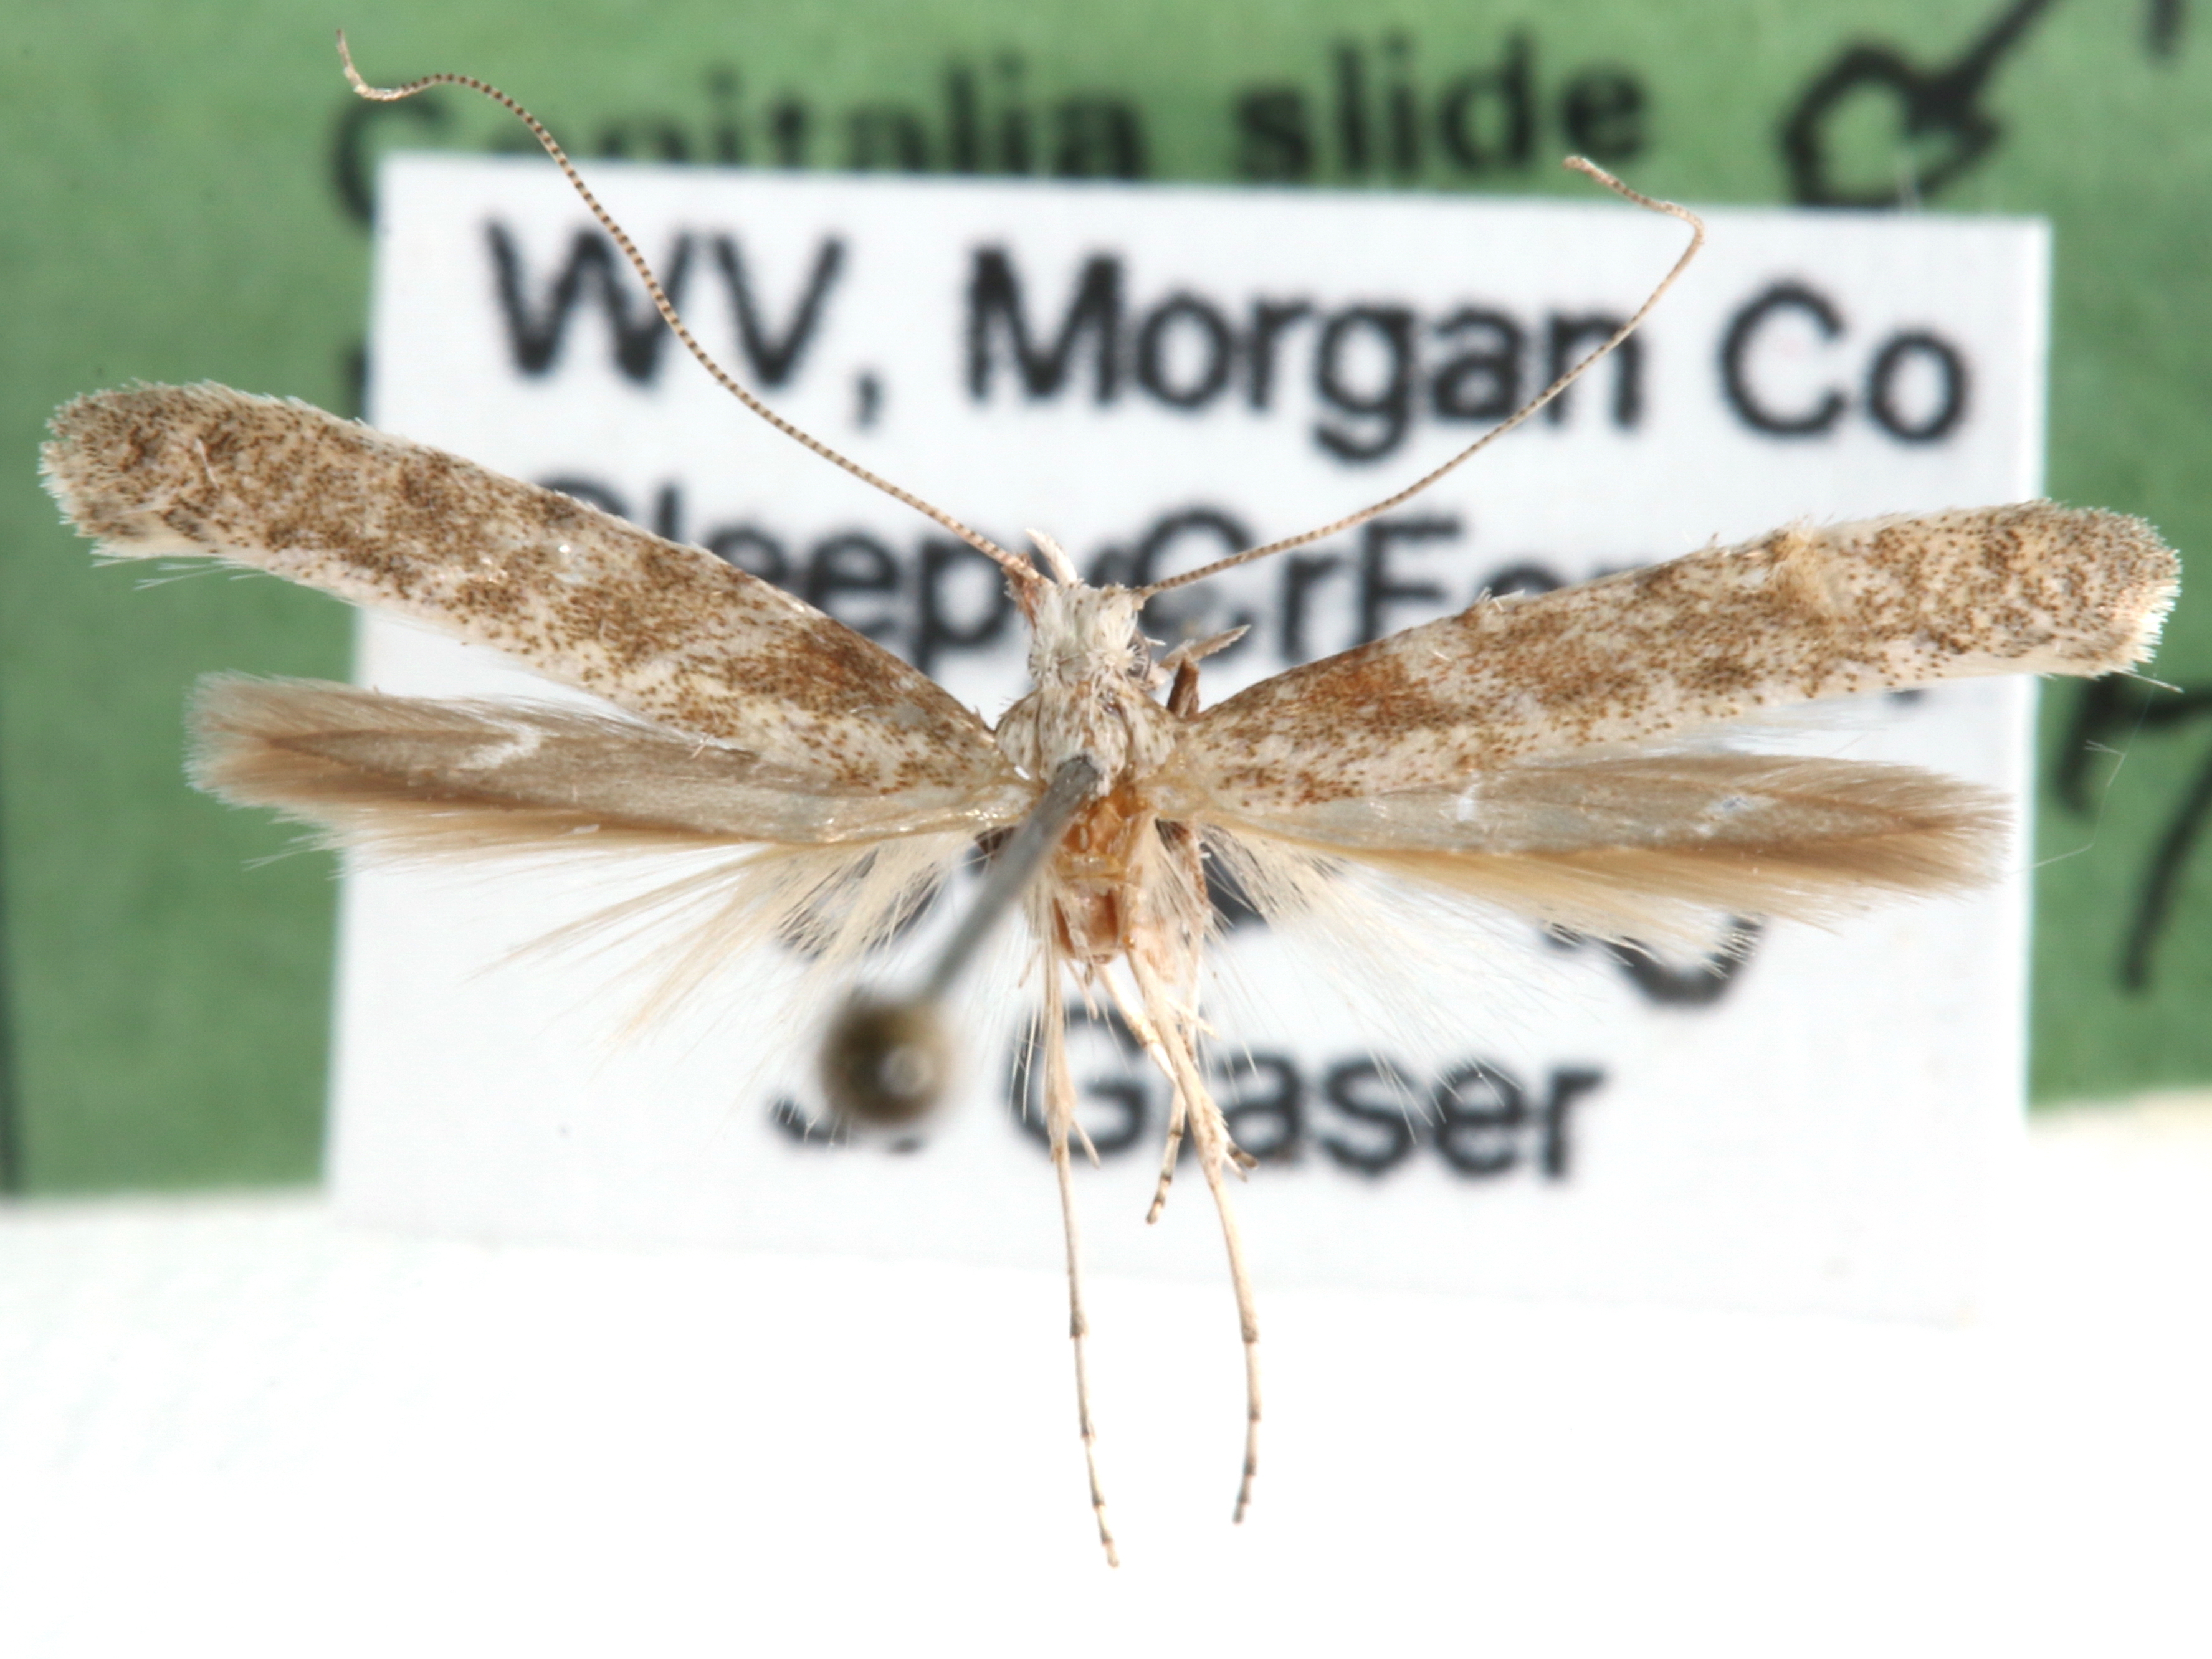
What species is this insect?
Caloptilia quercinigrella
